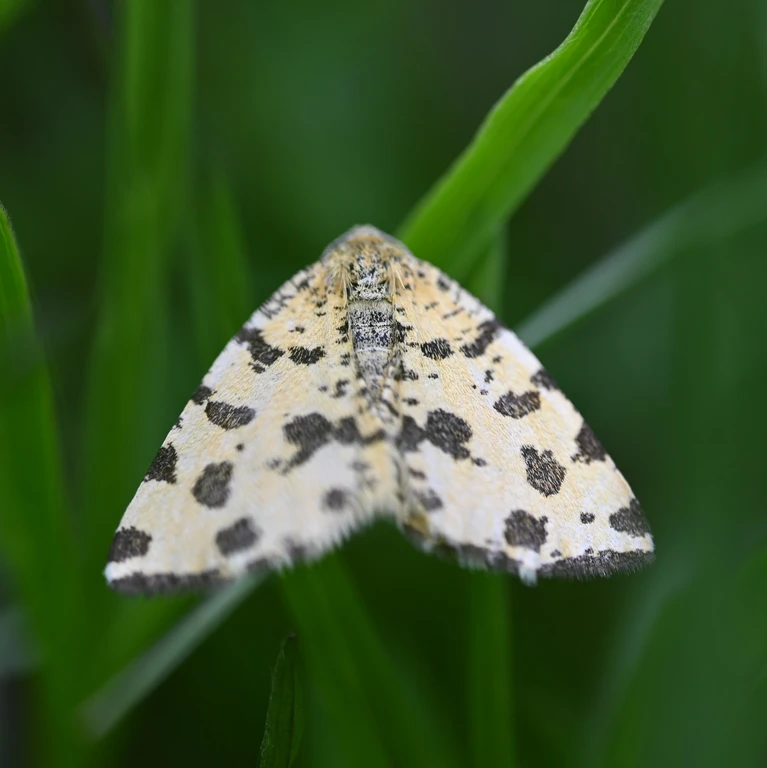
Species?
Pseudopanthera macularia
